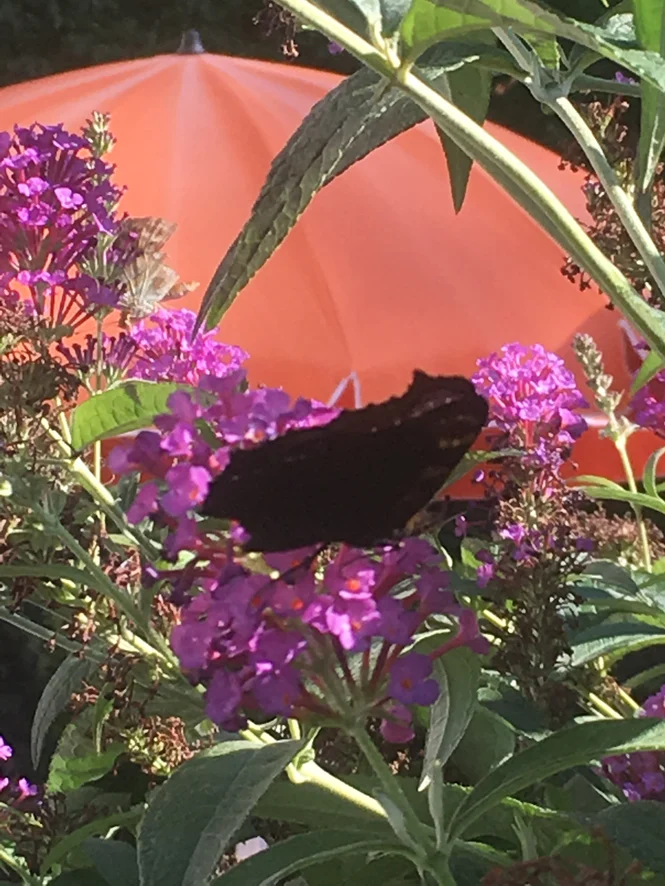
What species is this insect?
Aglais io
